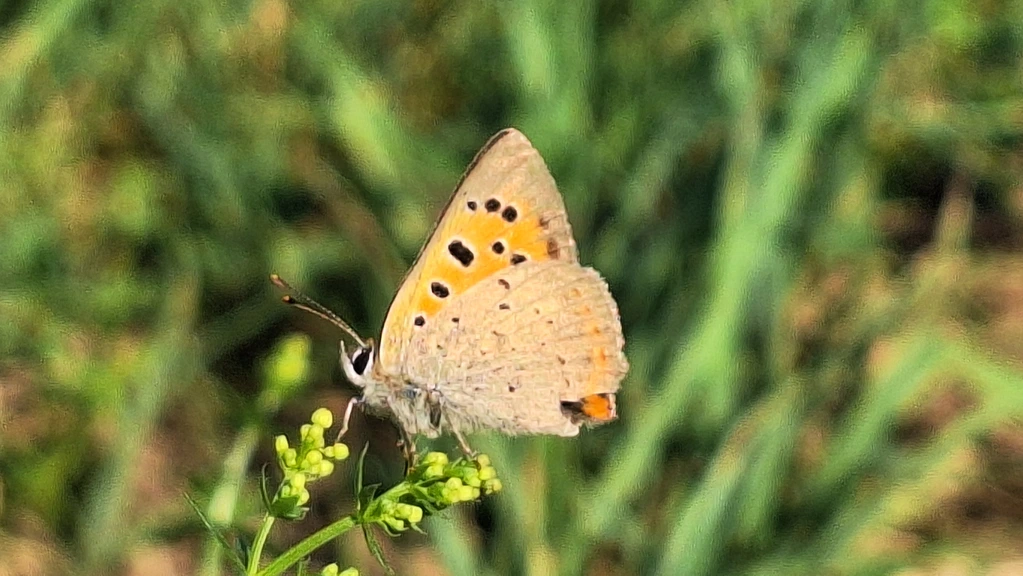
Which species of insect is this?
Lycaena phlaeas
